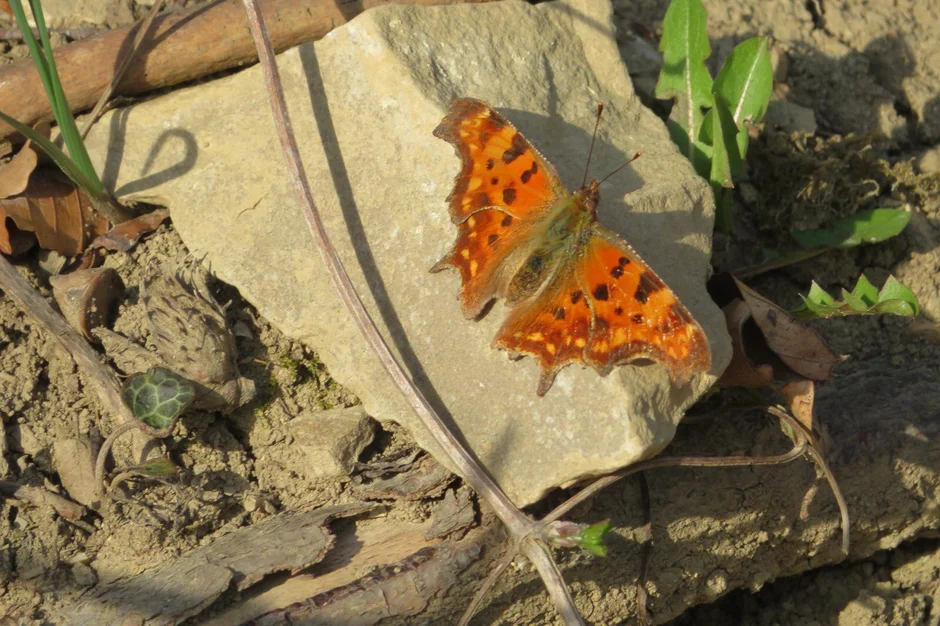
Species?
Polygonia c-album
